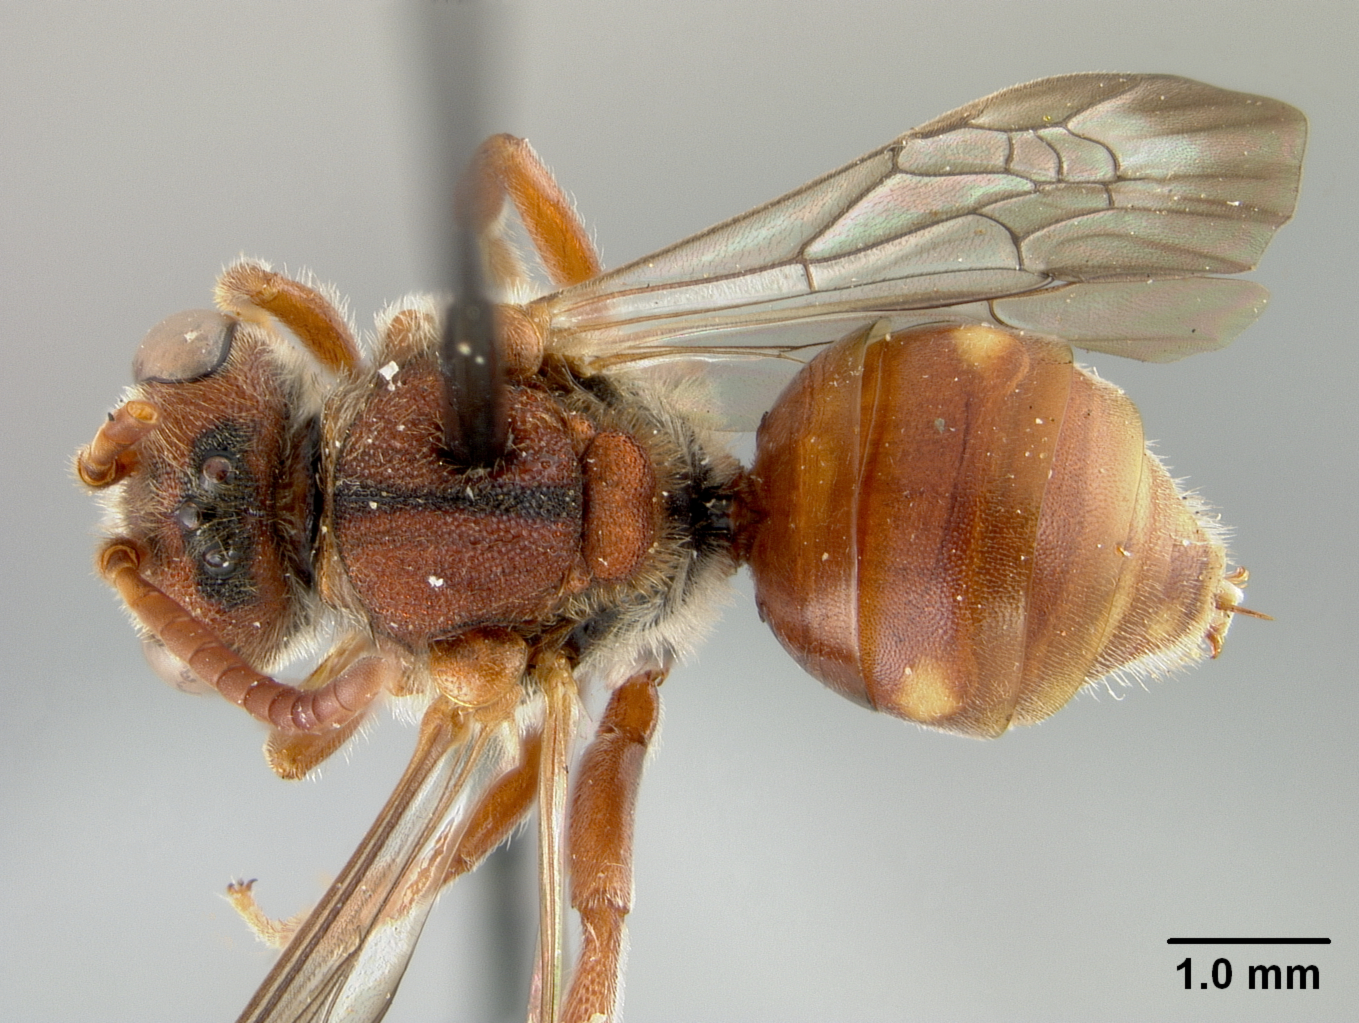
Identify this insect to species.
Nomada seneciophila
